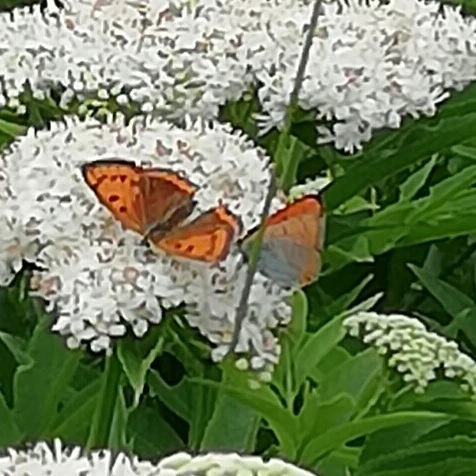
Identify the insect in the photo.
Lycaena dispar
